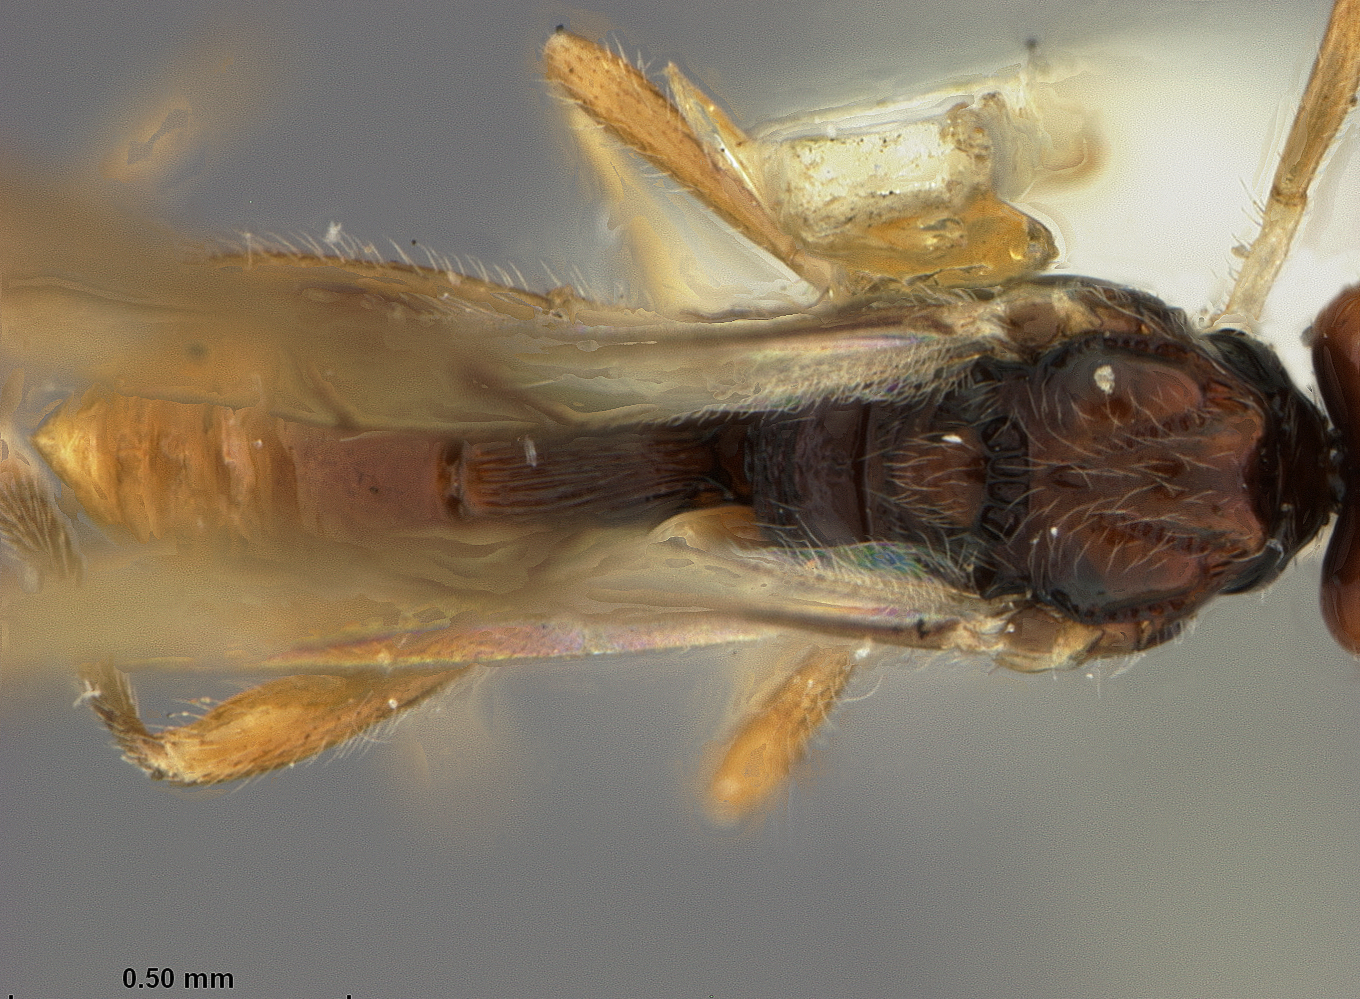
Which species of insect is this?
Goniarchus malayensis
